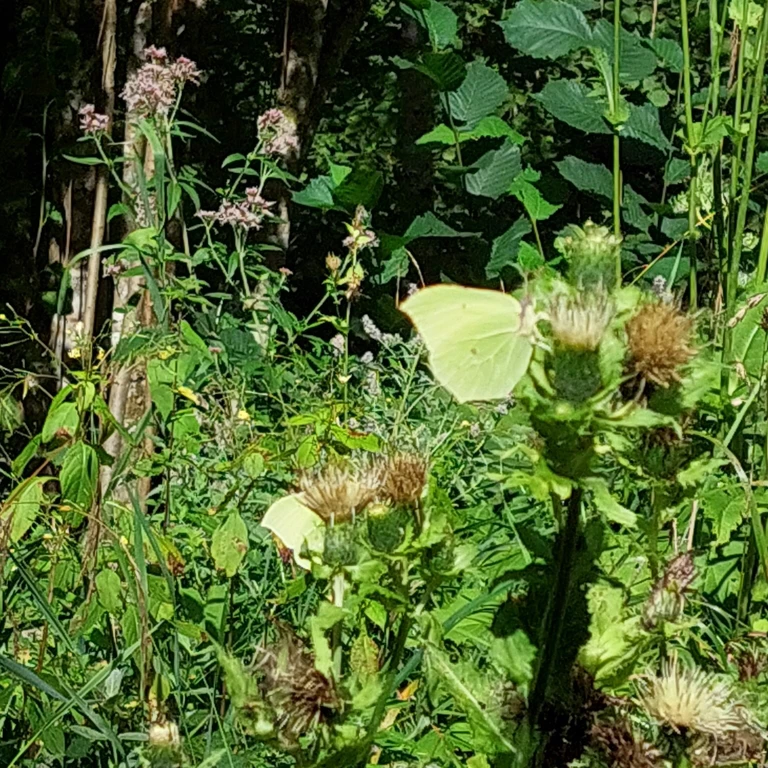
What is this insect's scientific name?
Gonepteryx rhamni
